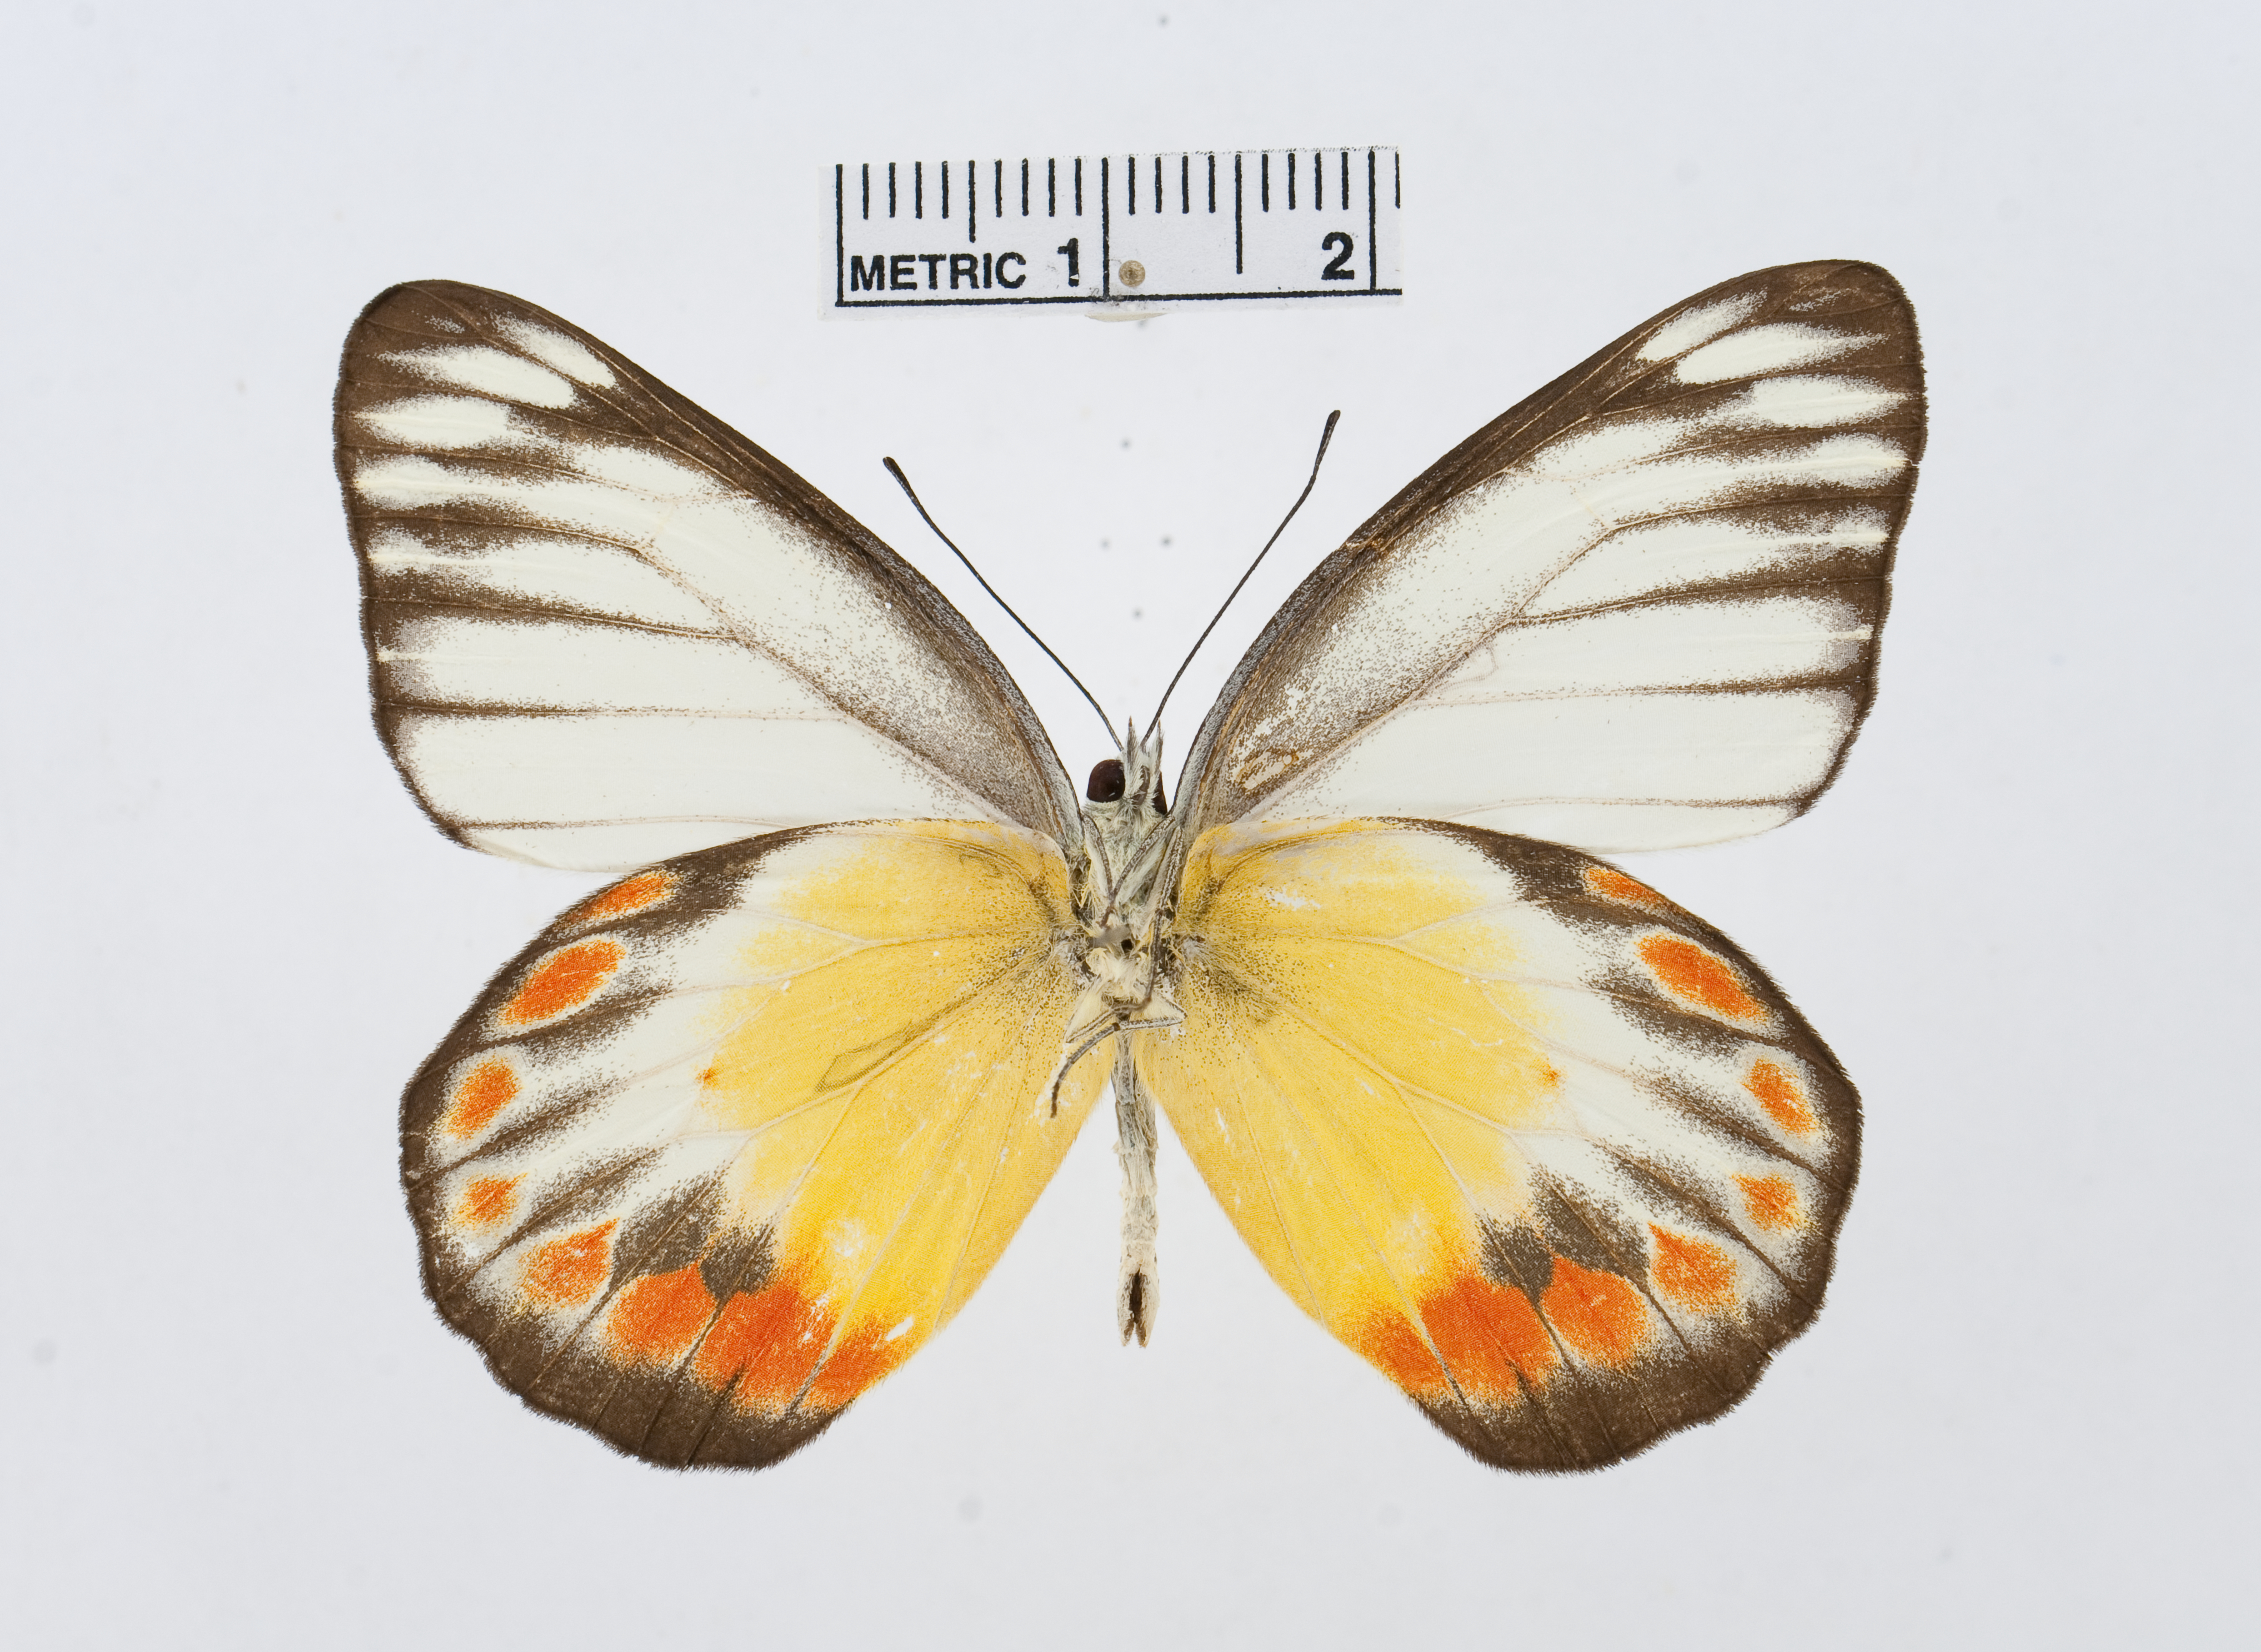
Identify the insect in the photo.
Delias periboea
